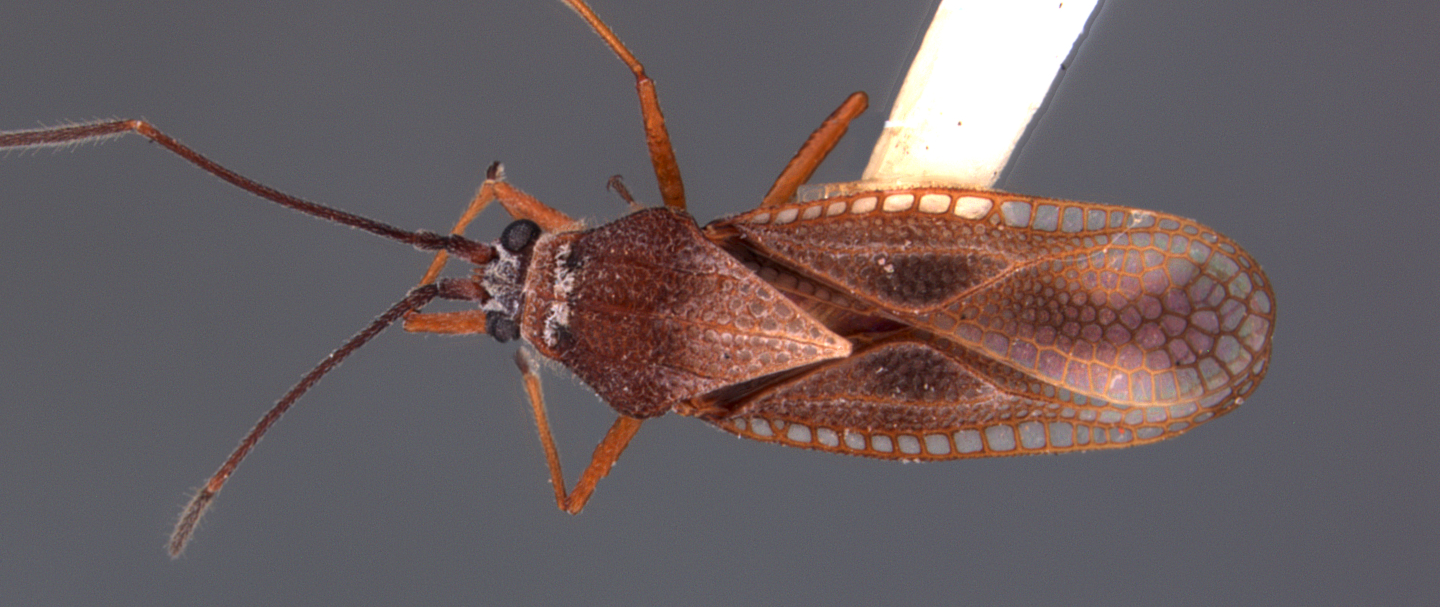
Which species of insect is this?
Perissonemia ecmeles
